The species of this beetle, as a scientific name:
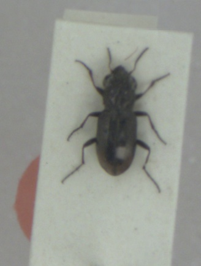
Notiophilus biguttatus
